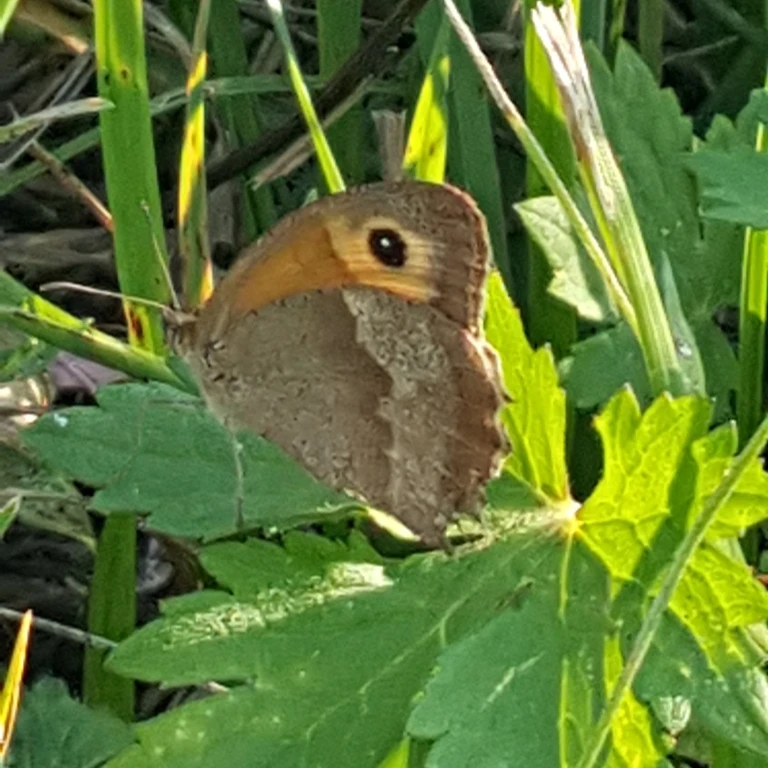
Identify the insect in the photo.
Maniola jurtina
